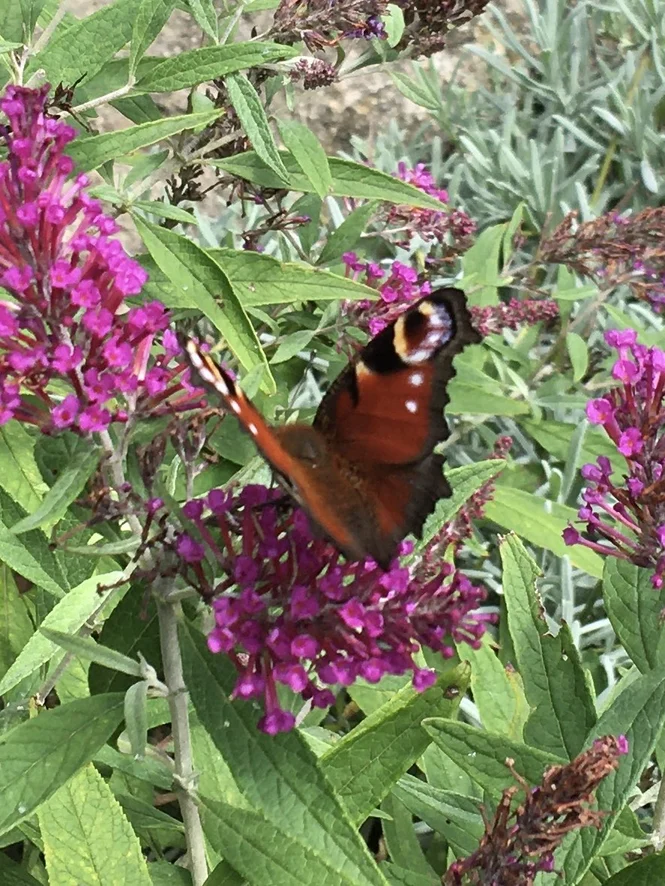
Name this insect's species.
Aglais io
